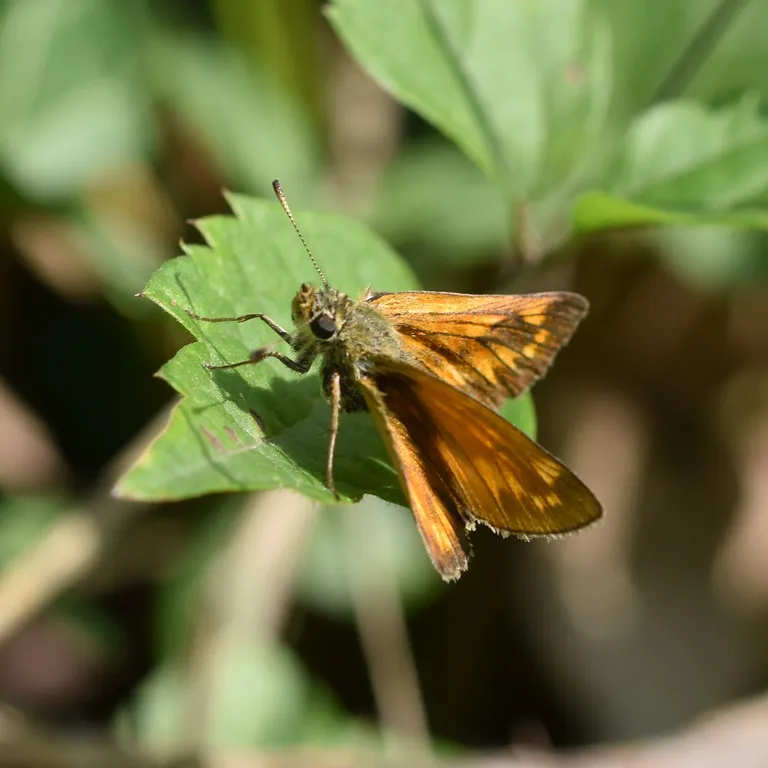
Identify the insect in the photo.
Ochlodes sylvanus (also Ochlodes venata)
